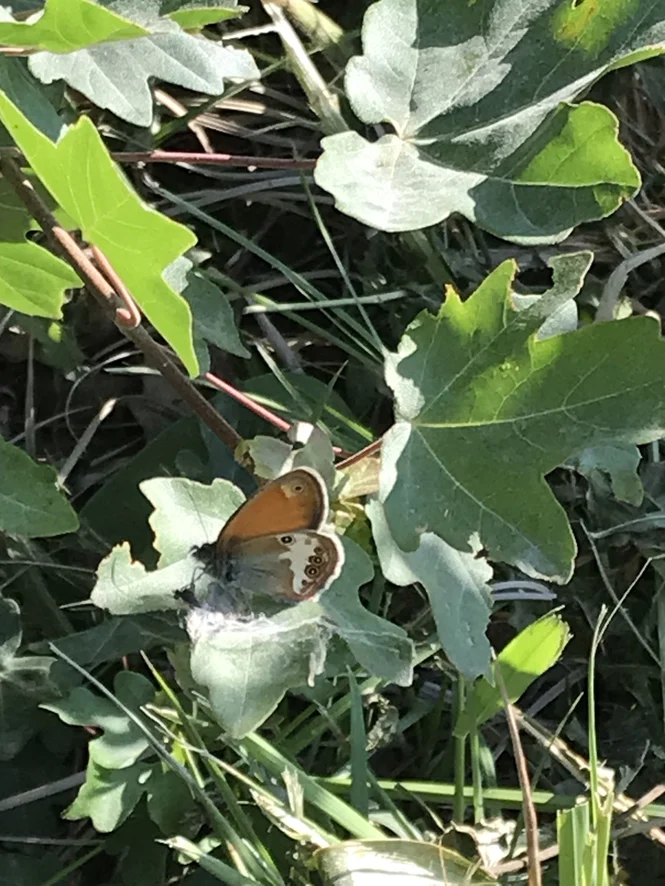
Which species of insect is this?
Coenonympha arcania
